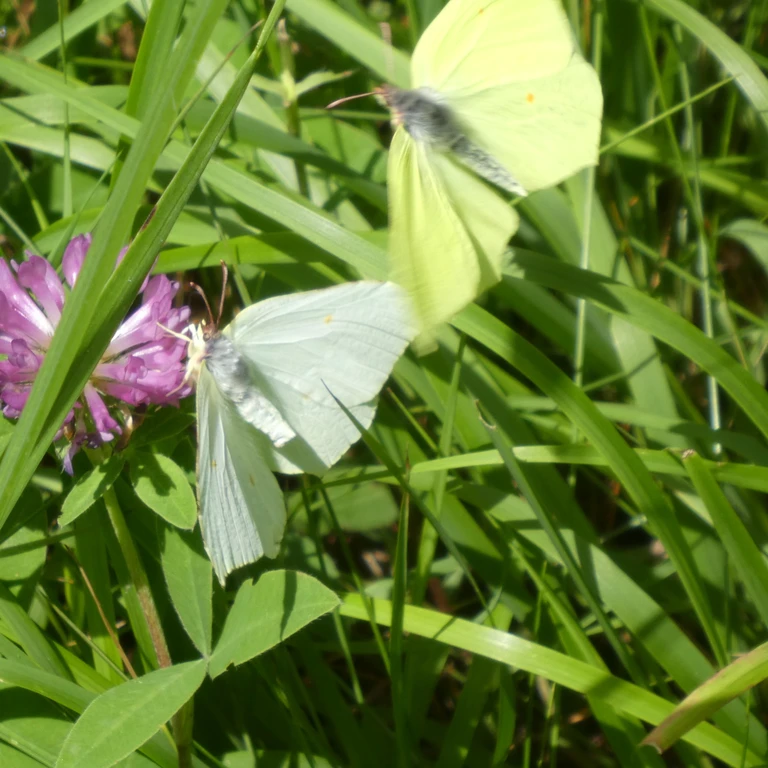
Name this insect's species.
Gonepteryx rhamni
